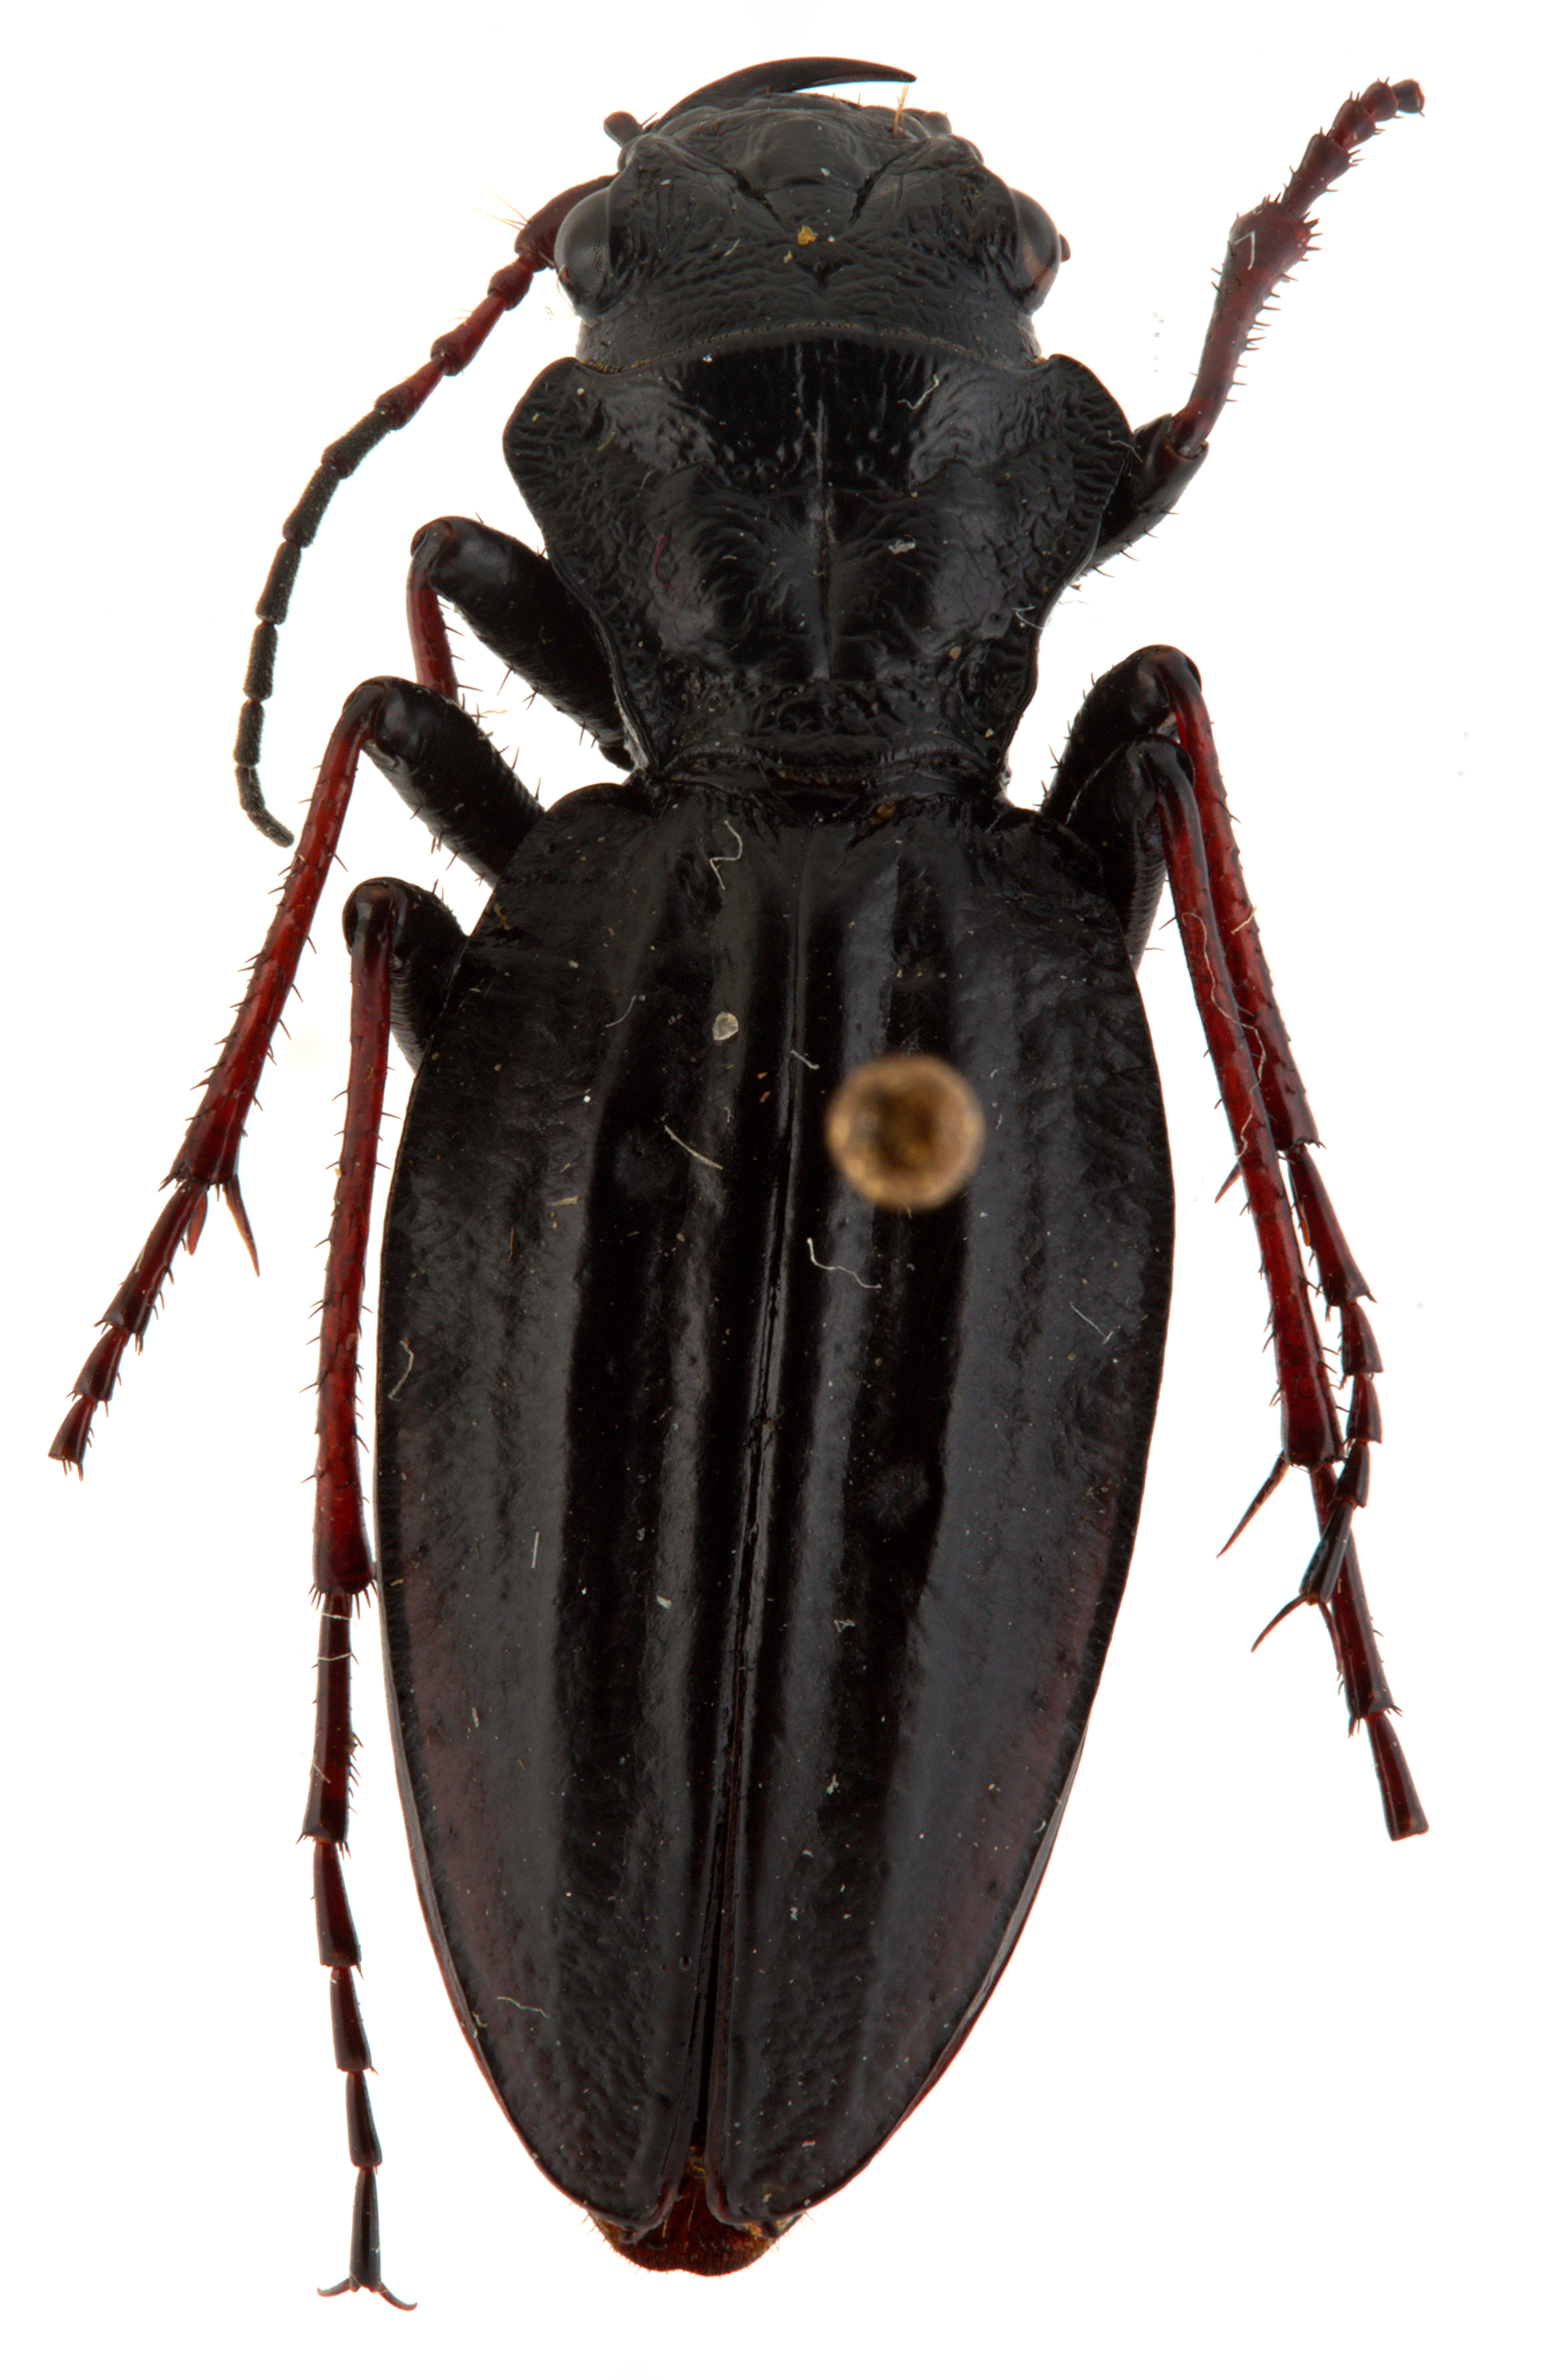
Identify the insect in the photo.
Picnochile fallaciosa
